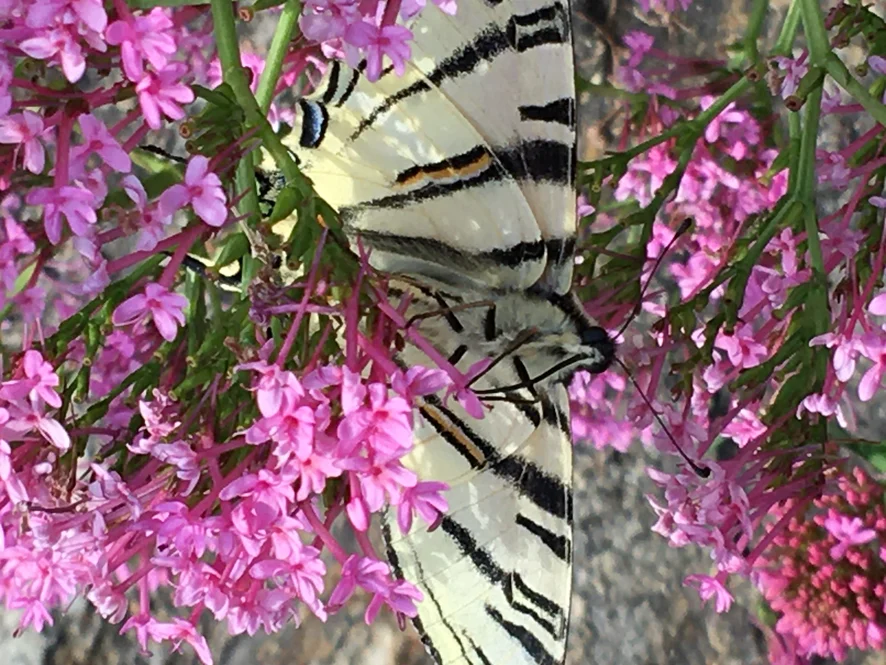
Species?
Iphiclides podalirius
